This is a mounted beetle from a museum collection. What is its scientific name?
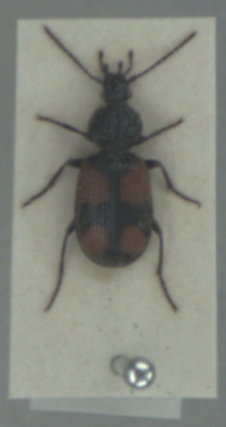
Panagaeus bipustulatus
